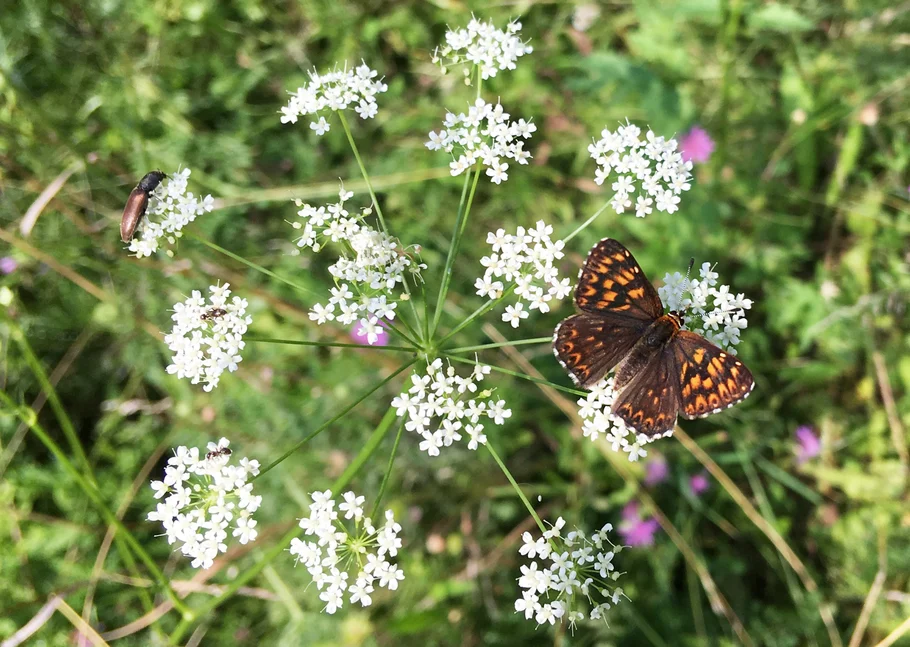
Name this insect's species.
Hamearis lucina
